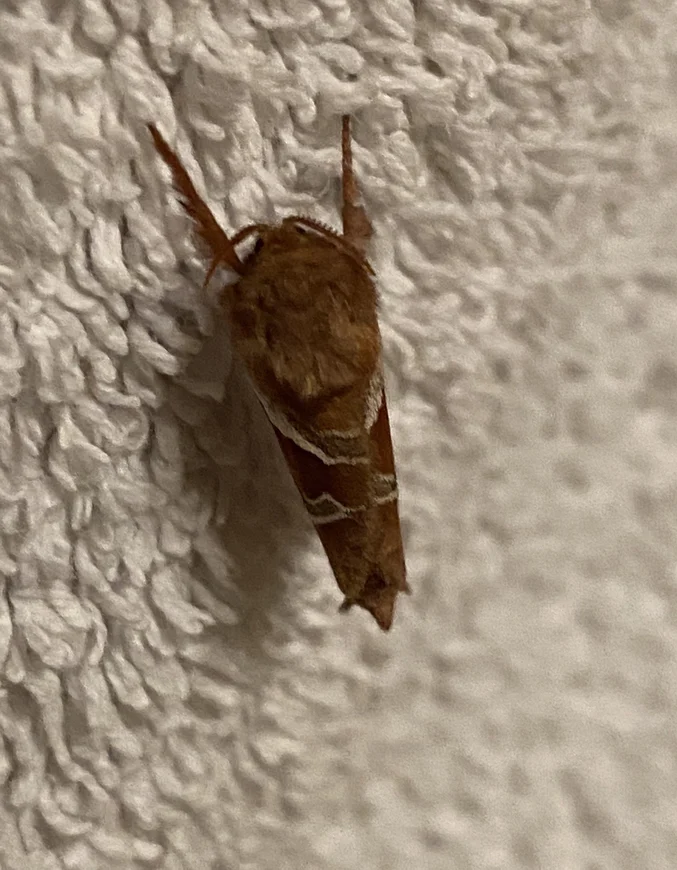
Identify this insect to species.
Triodia sylvina
